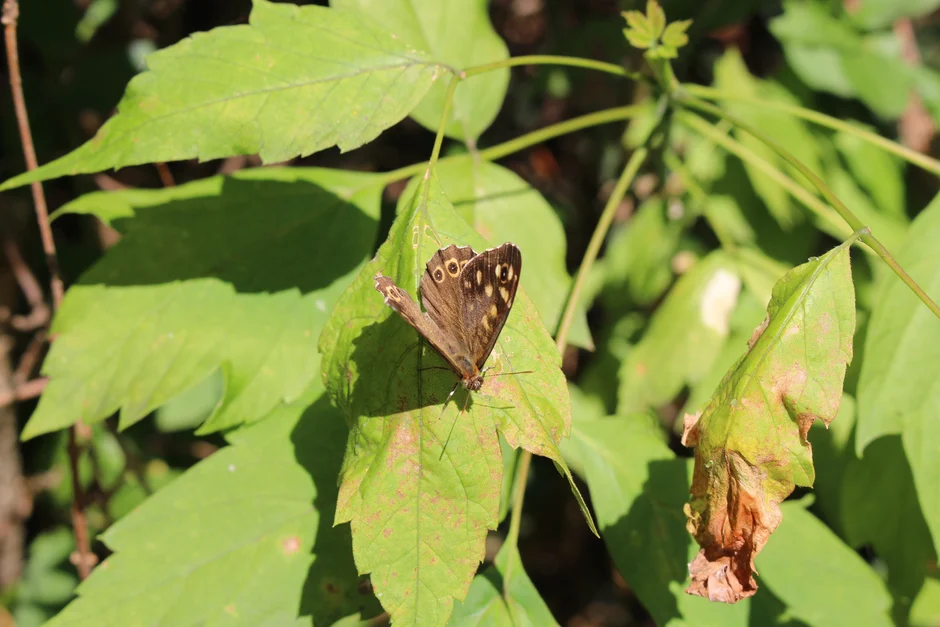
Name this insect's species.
Pararge aegeria
